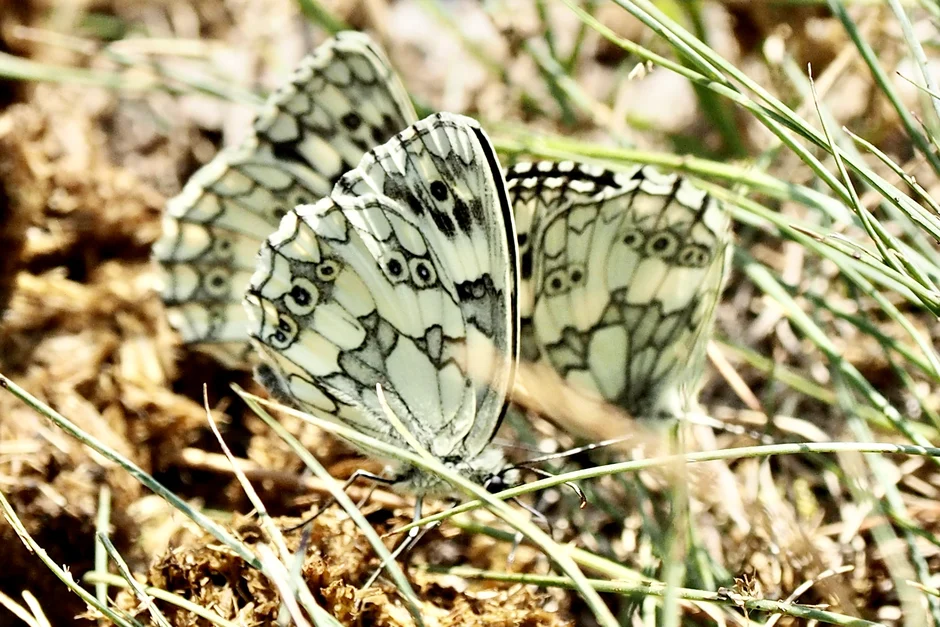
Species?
Melanargia galathea
